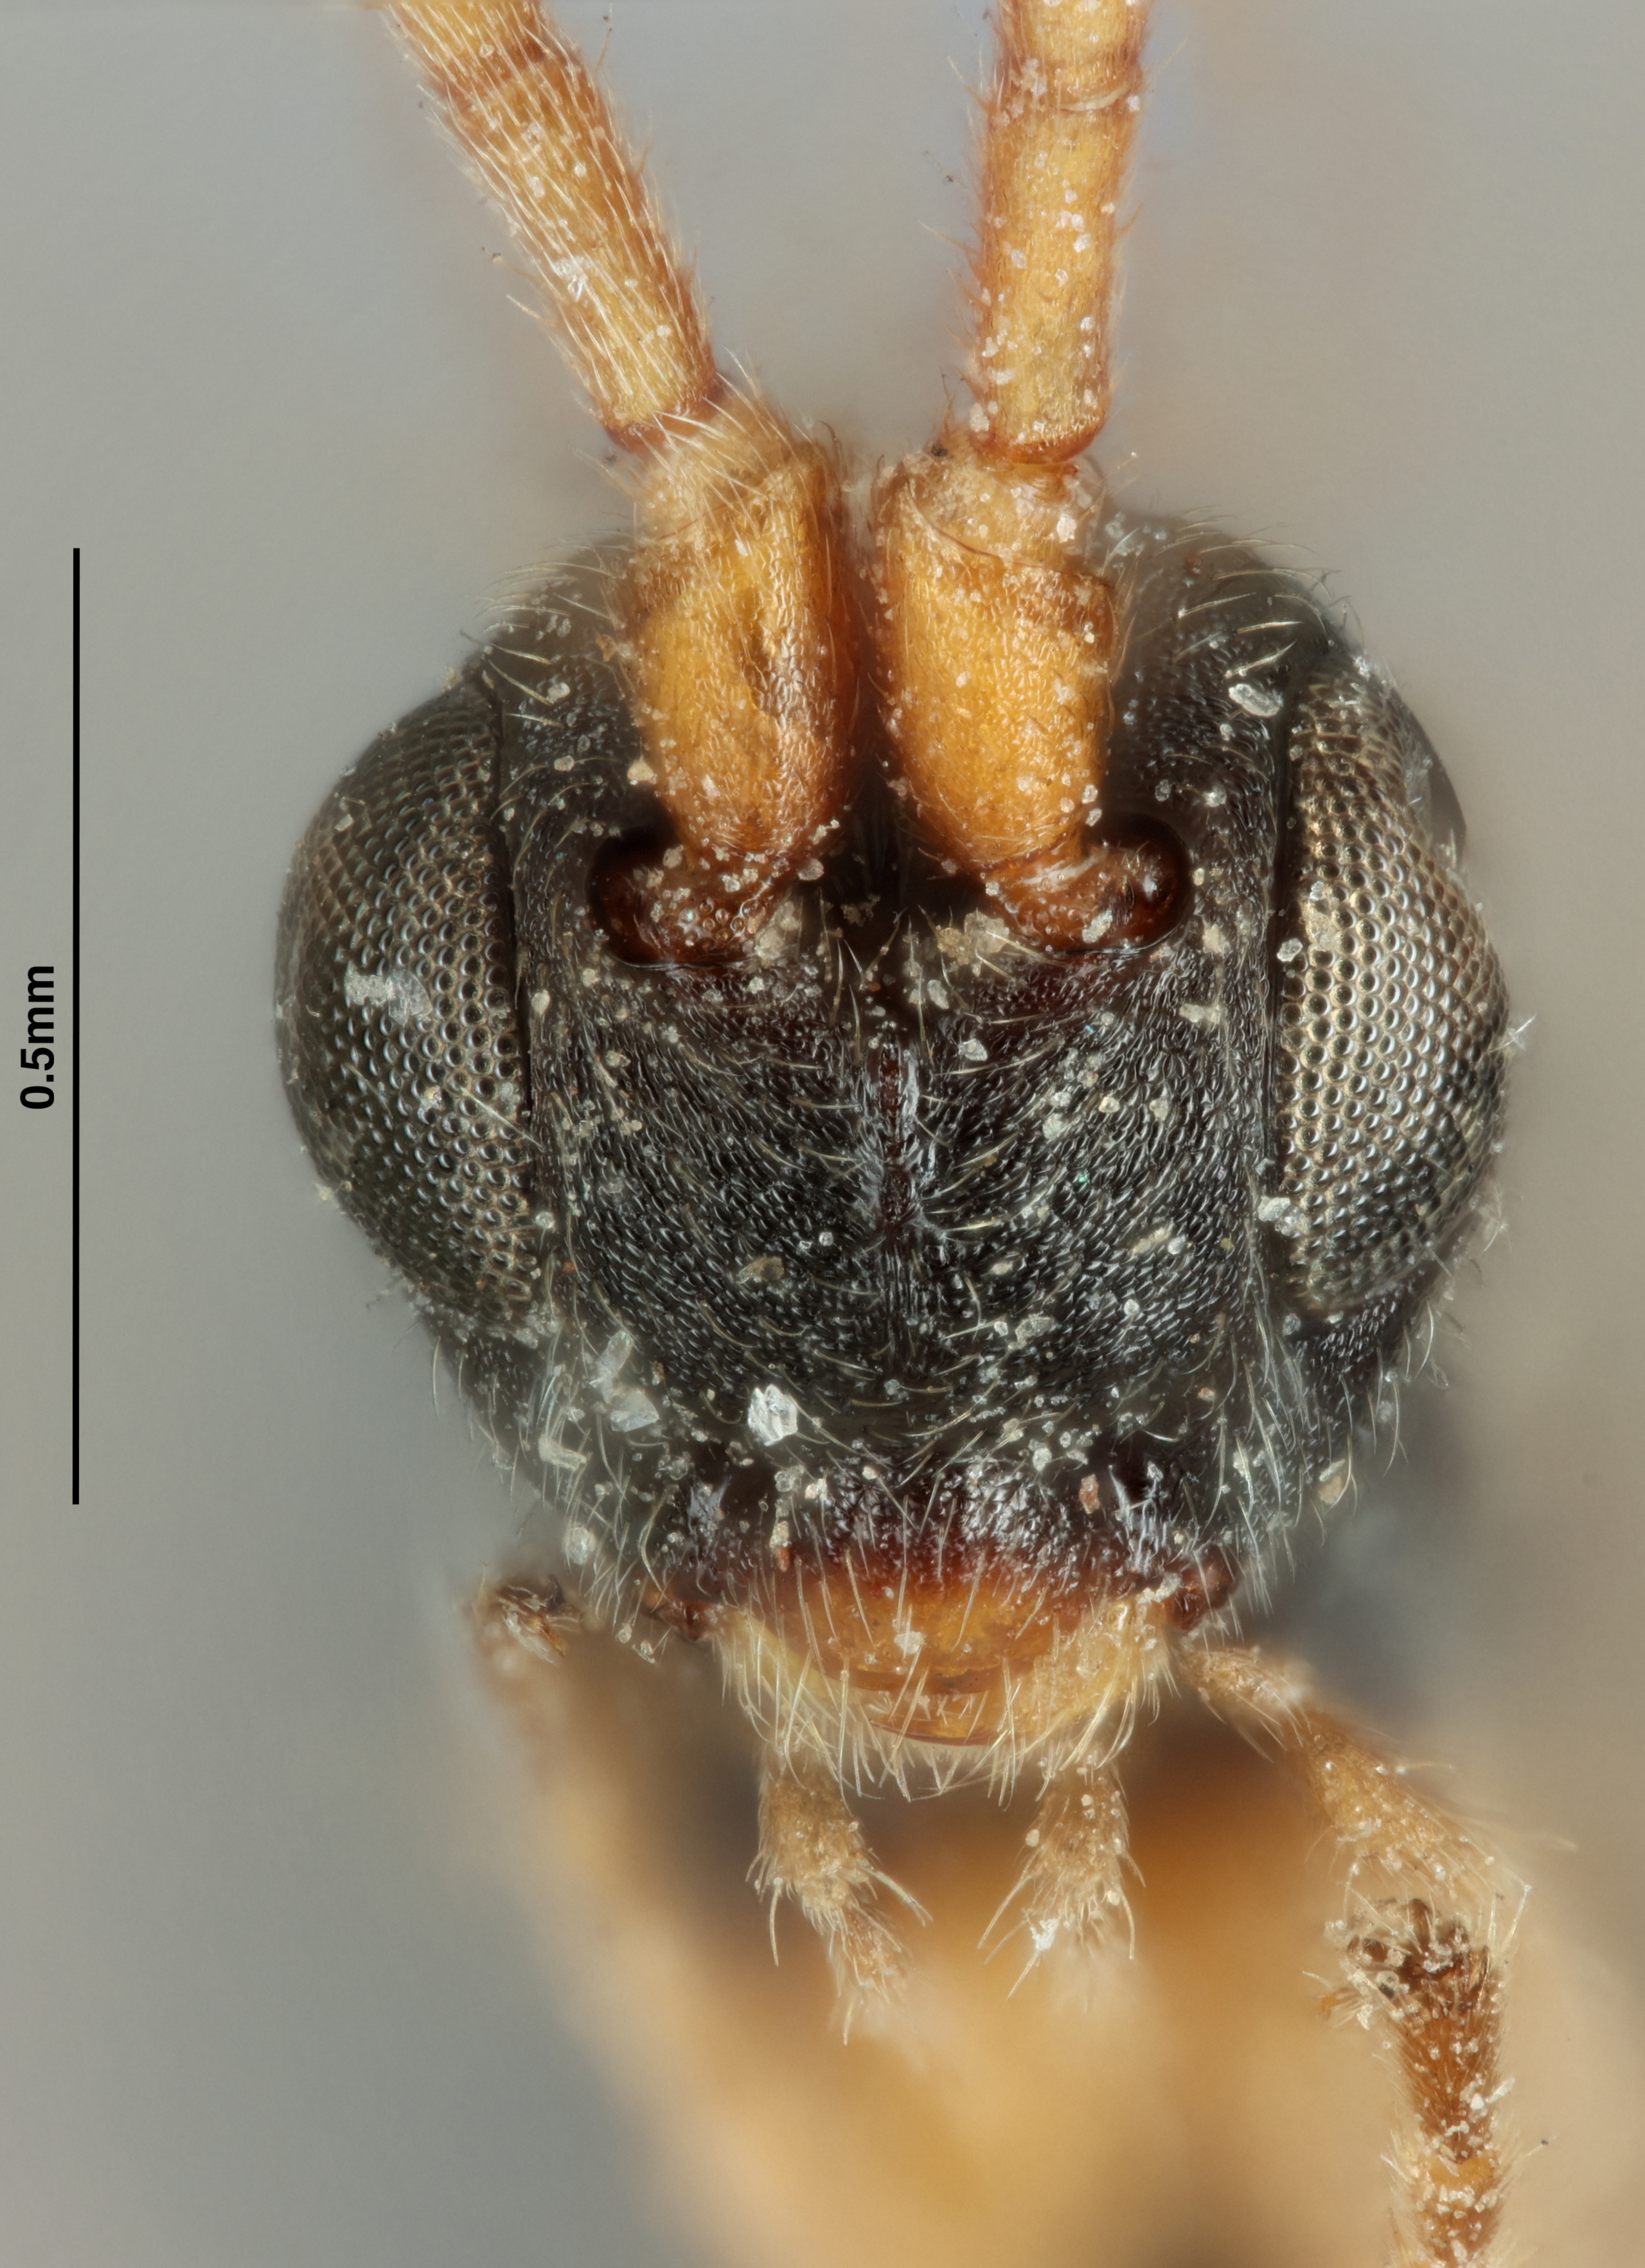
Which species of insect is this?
Orgilus consuetus
